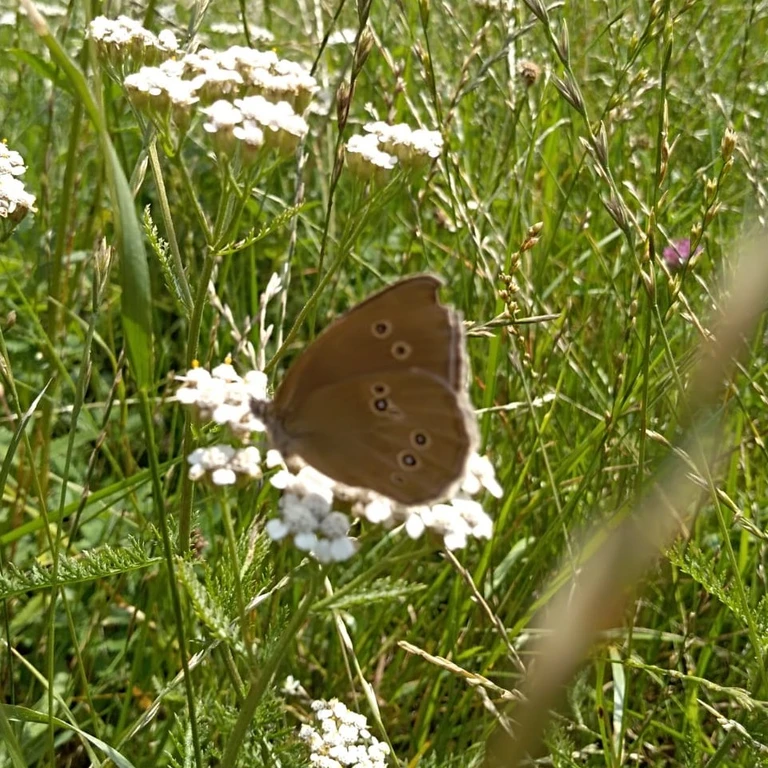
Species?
Aphantopus hyperantus
